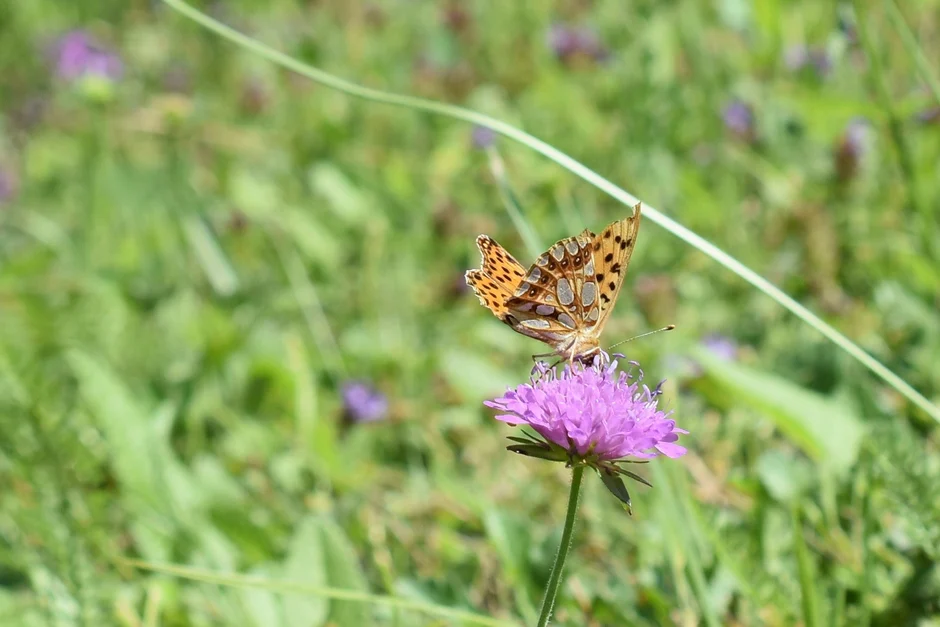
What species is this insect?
Issoria lathonia
